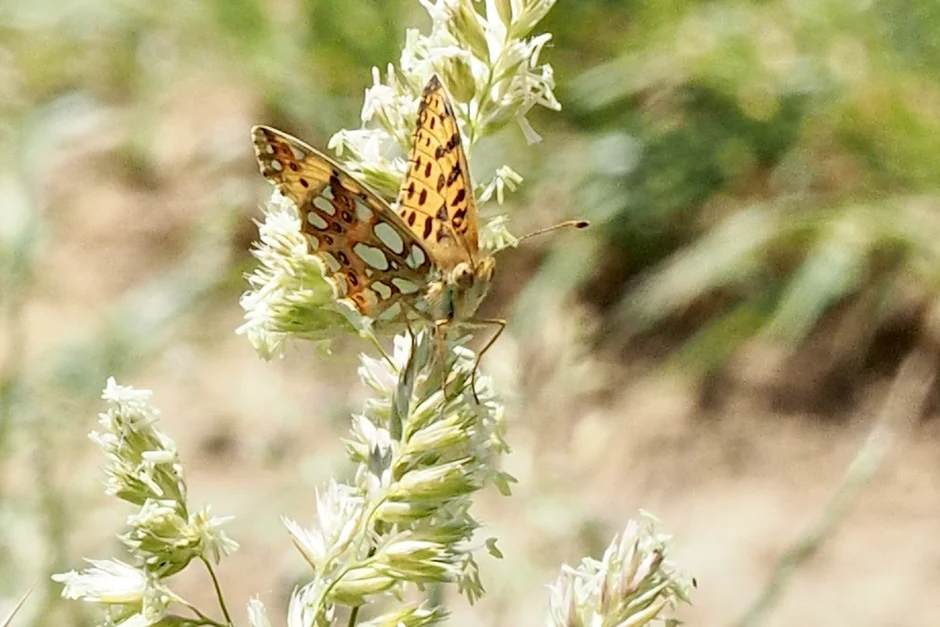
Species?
Issoria lathonia
